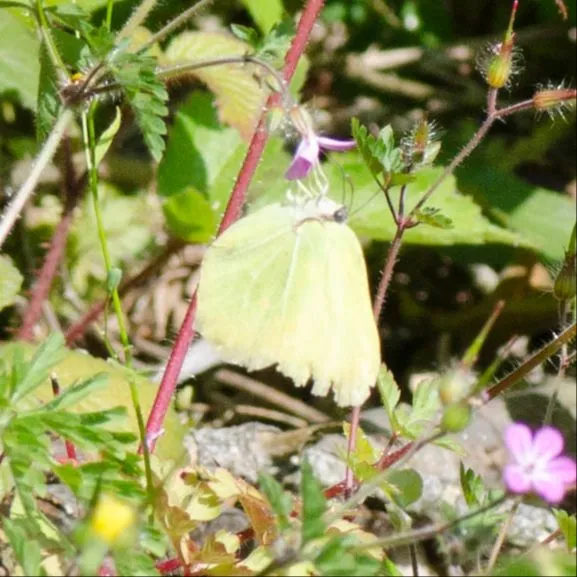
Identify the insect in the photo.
Gonepteryx rhamni
